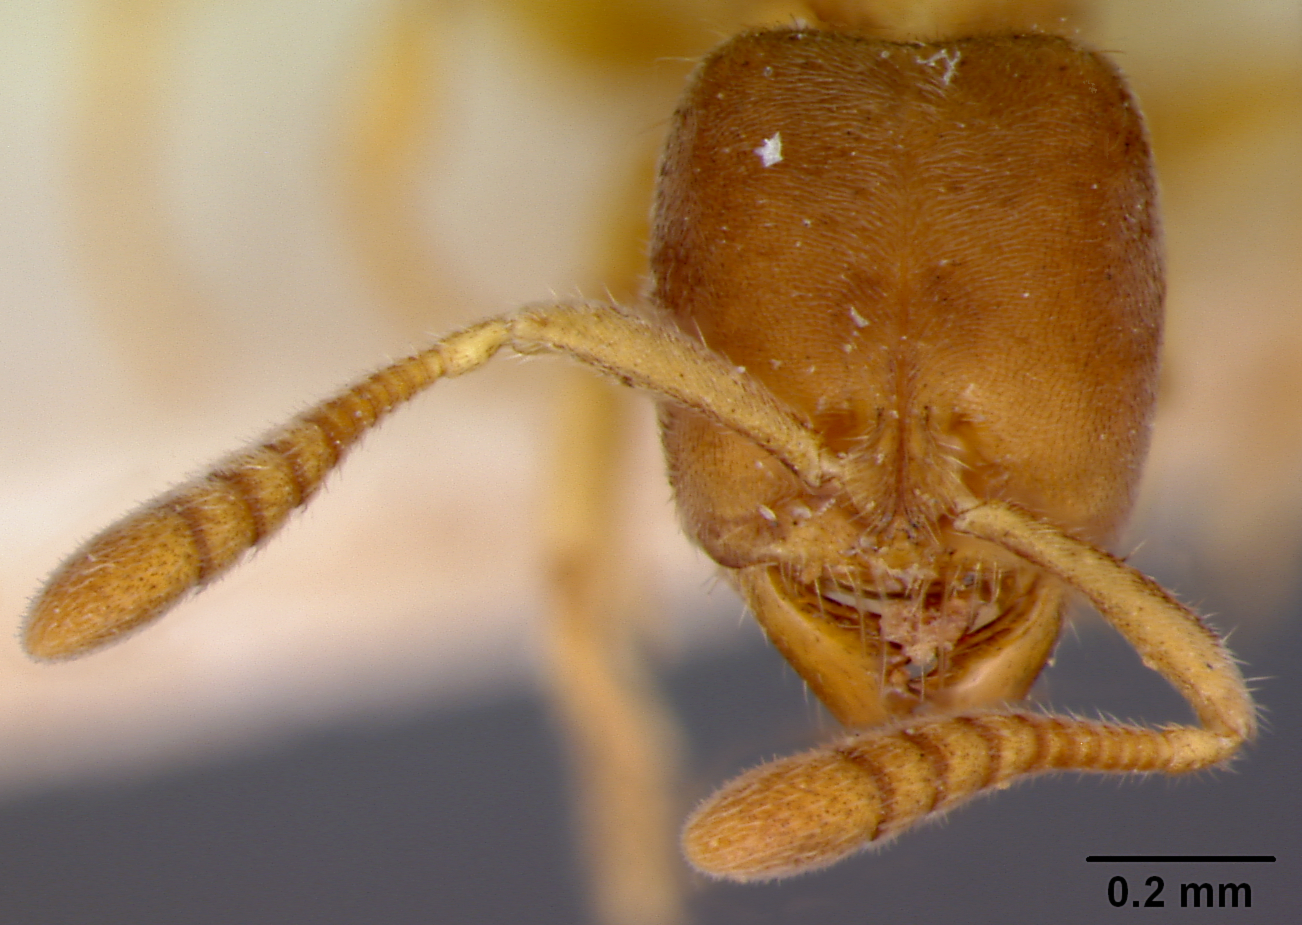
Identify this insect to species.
Cryptopone mayri
